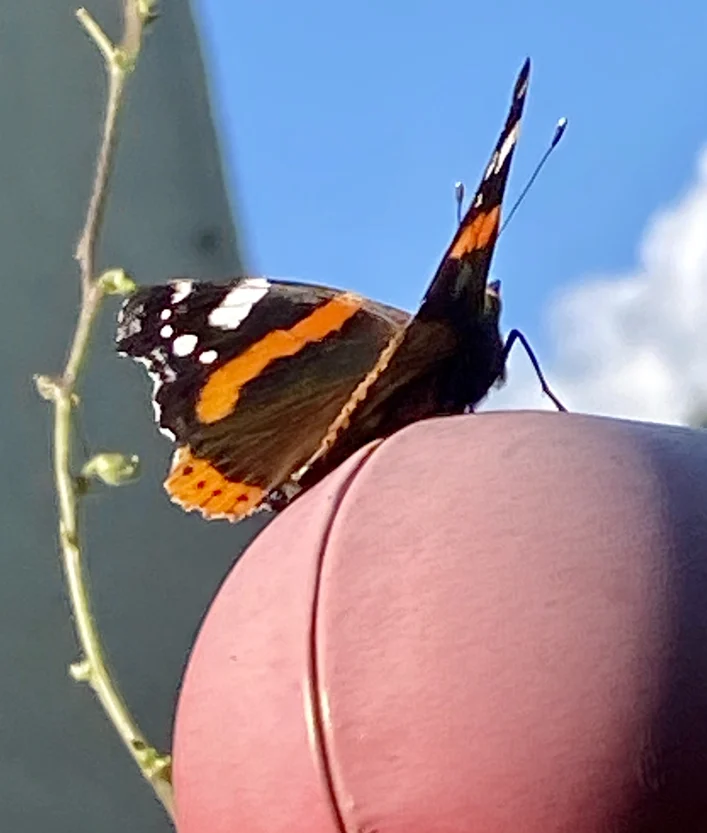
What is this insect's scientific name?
Vanessa atalanta
